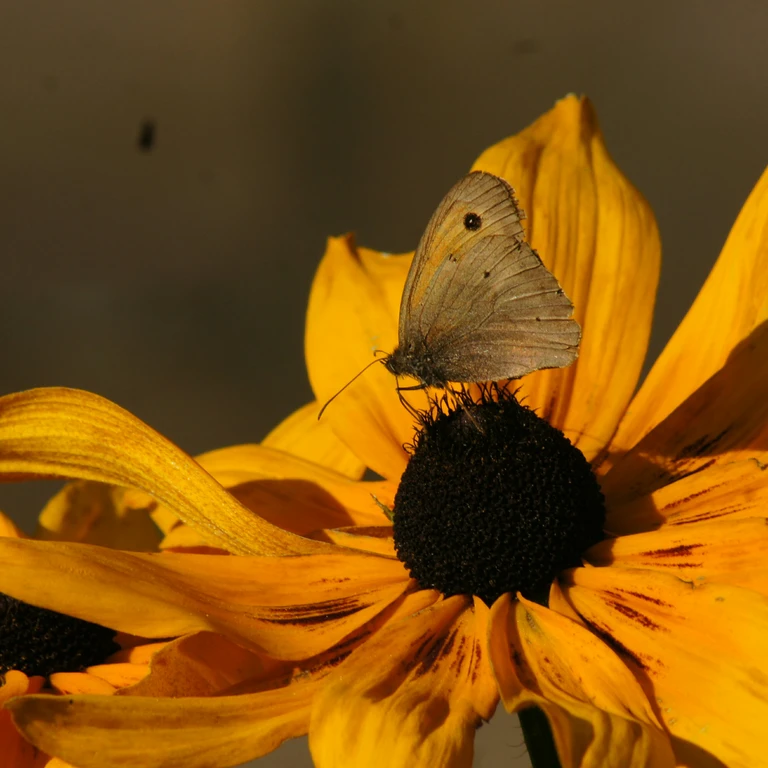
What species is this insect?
Maniola jurtina
